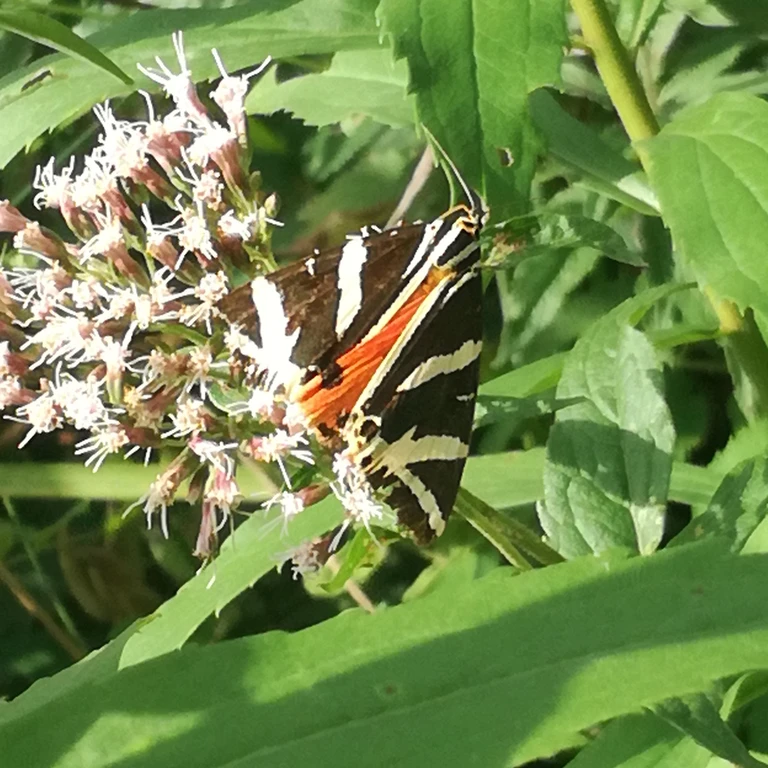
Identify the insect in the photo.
Euplagia quadripunctaria
